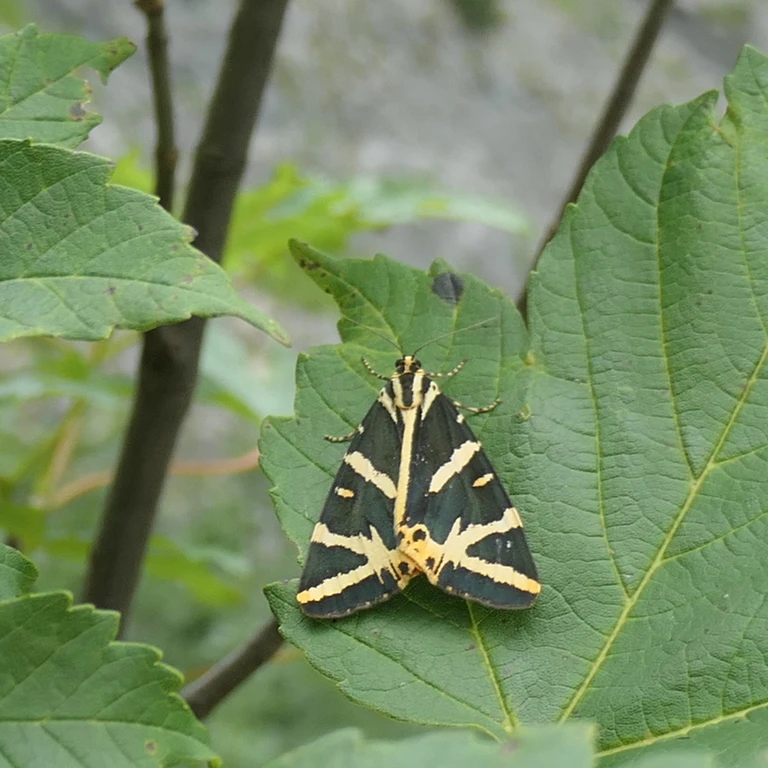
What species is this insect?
Euplagia quadripunctaria
